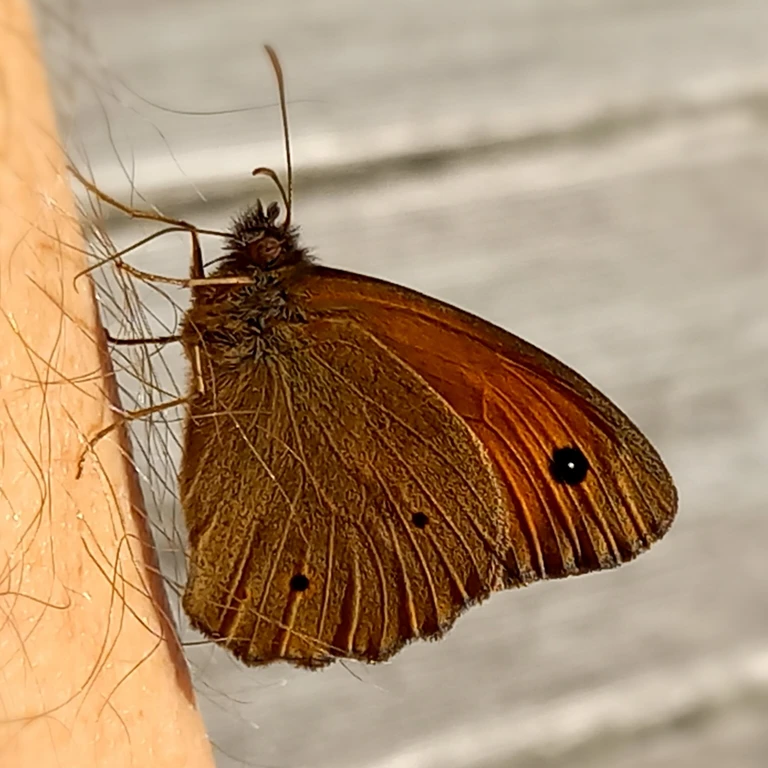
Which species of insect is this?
Maniola jurtina
